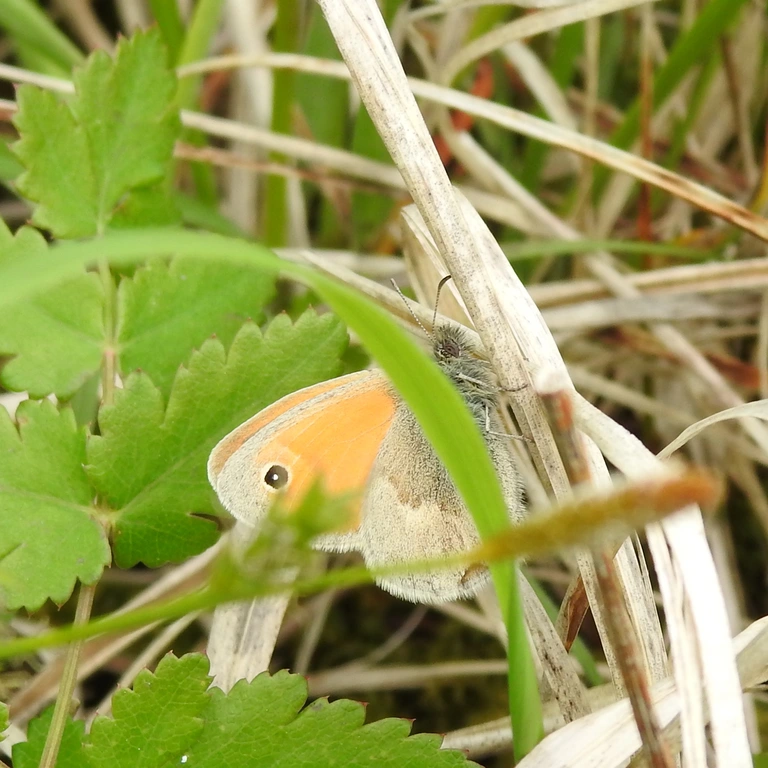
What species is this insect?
Coenonympha pamphilus
